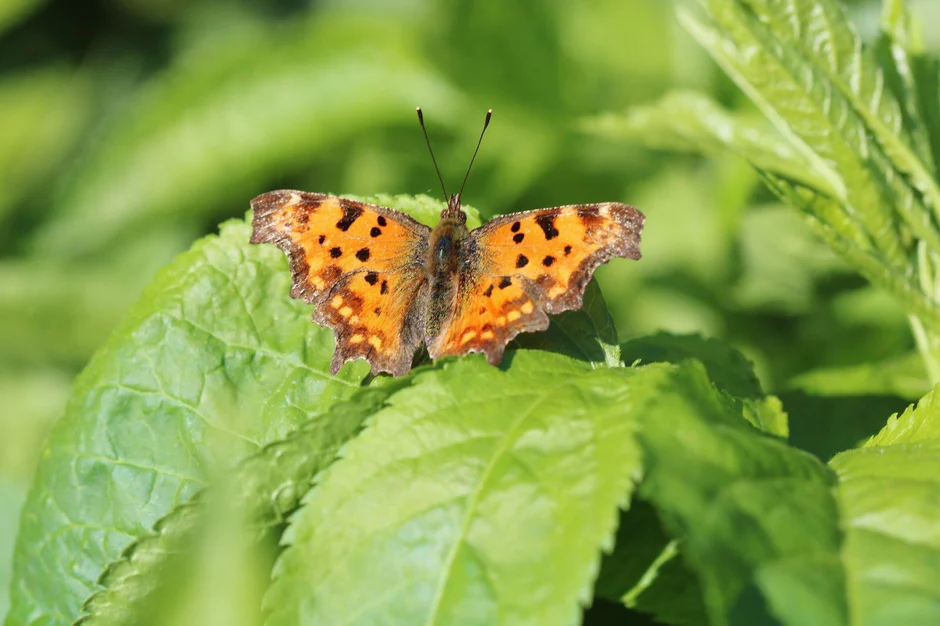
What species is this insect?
Polygonia c-album
